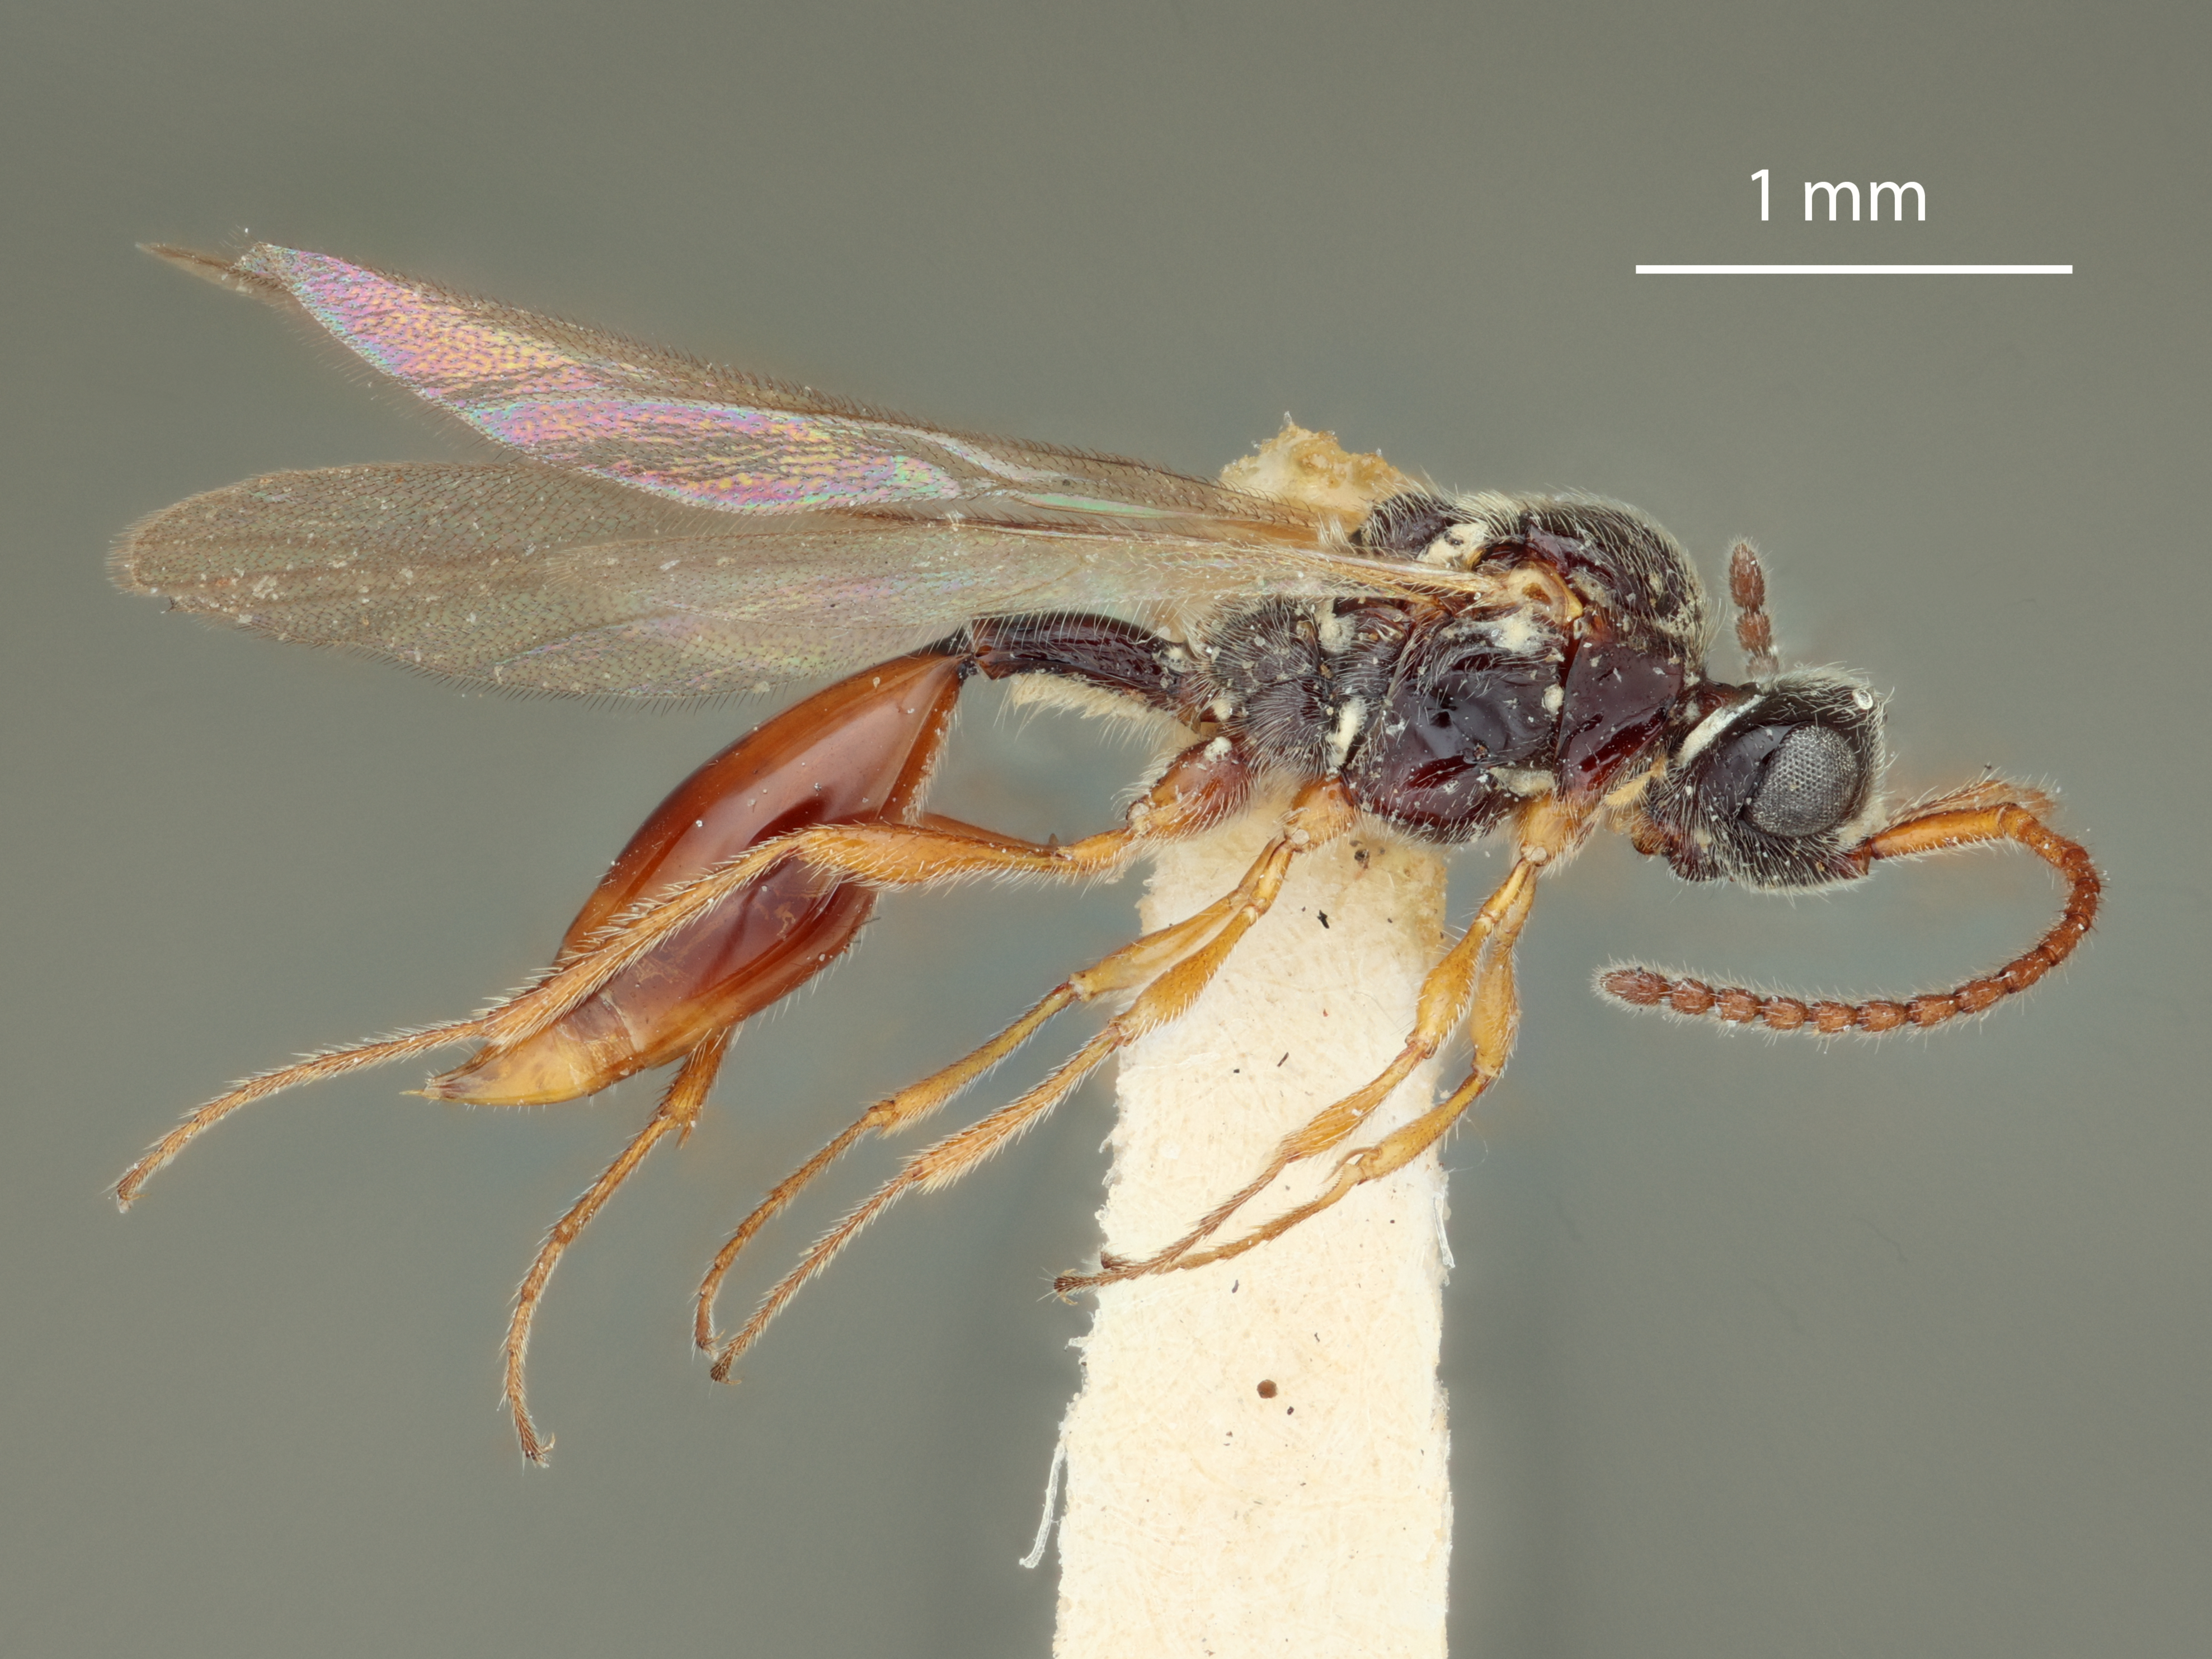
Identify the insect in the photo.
Miota conformis
